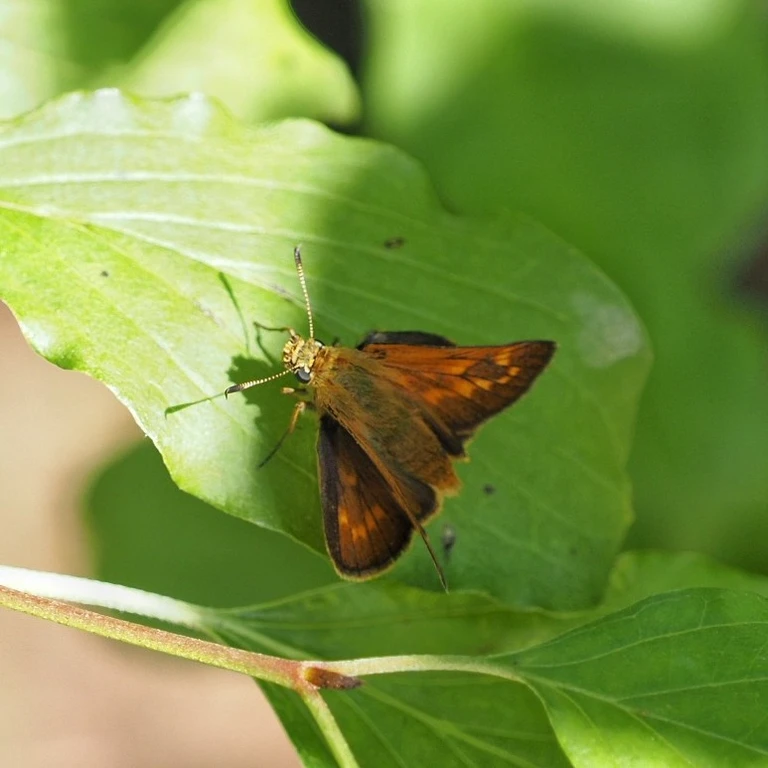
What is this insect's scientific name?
Ochlodes sylvanus (also Ochlodes venata)
